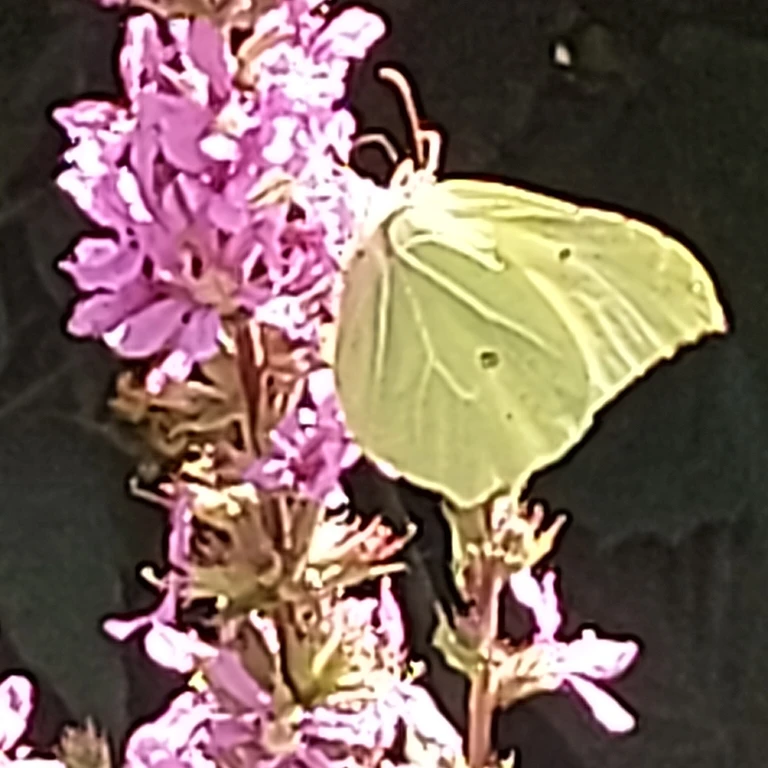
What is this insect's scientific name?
Gonepteryx rhamni
